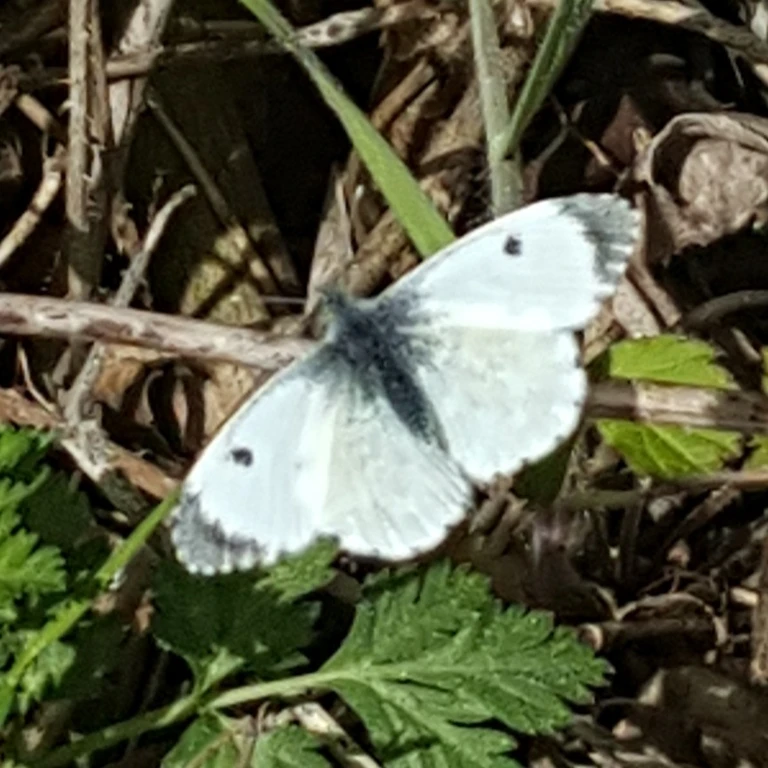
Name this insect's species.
Anthocharis cardamines
